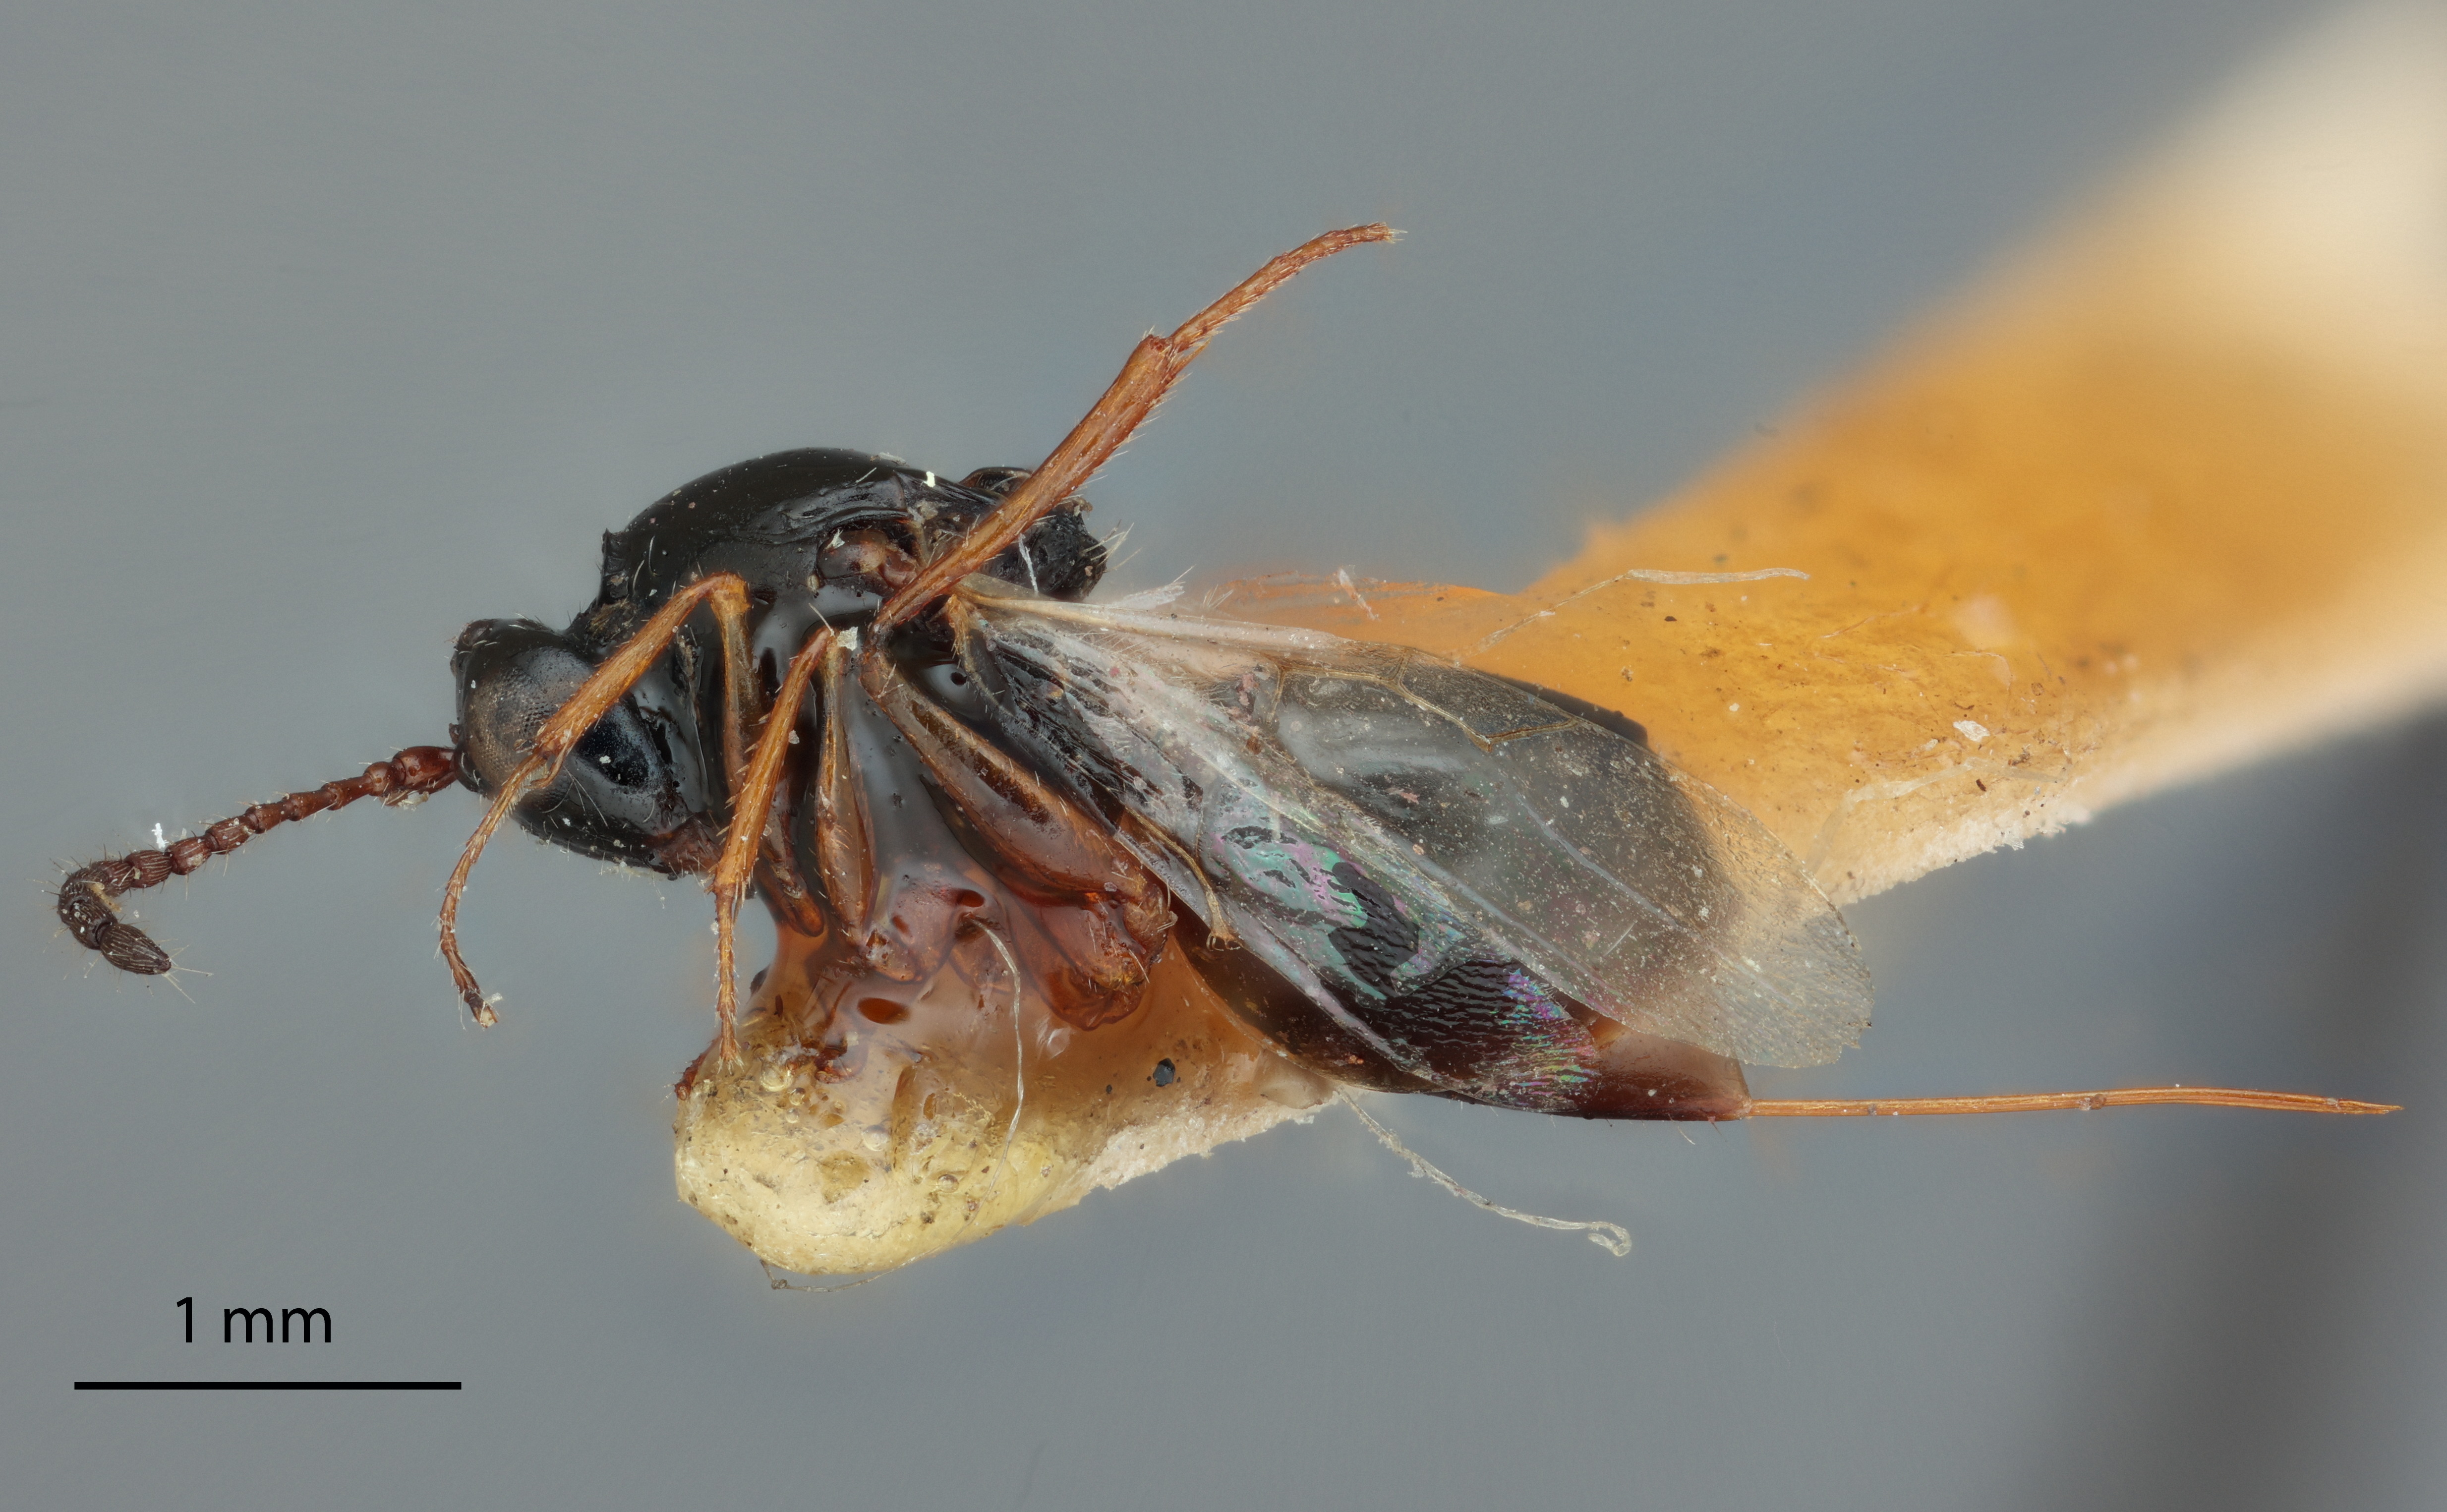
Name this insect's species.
Psilodora cultra
